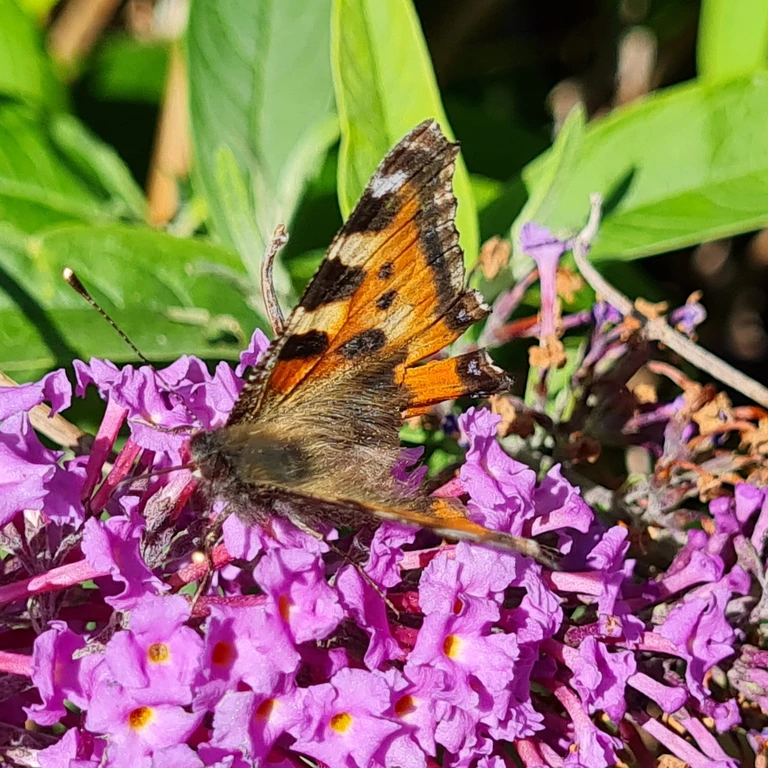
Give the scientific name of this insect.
Aglais urticae
